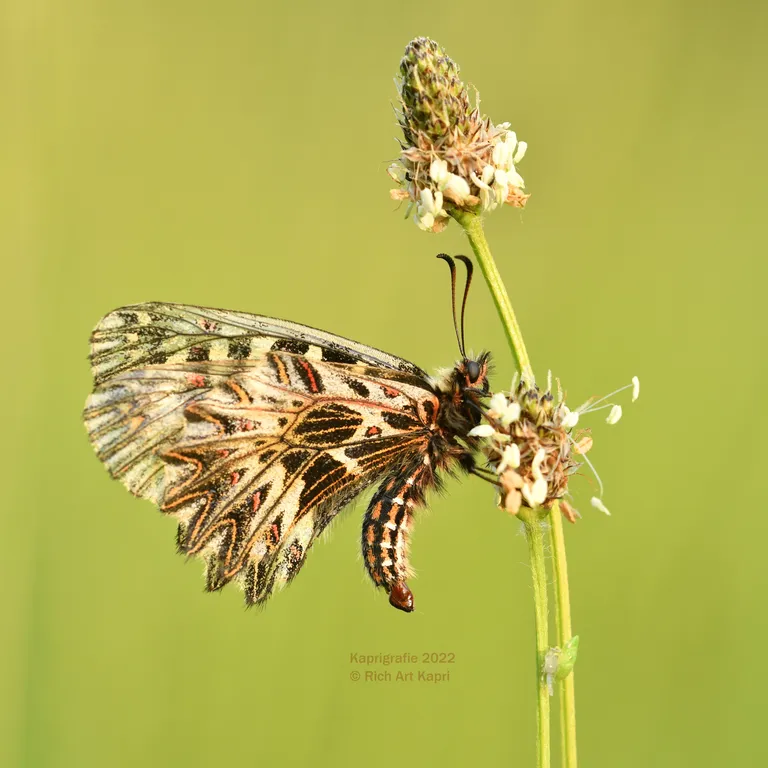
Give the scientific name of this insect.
Zerynthia polyxena
